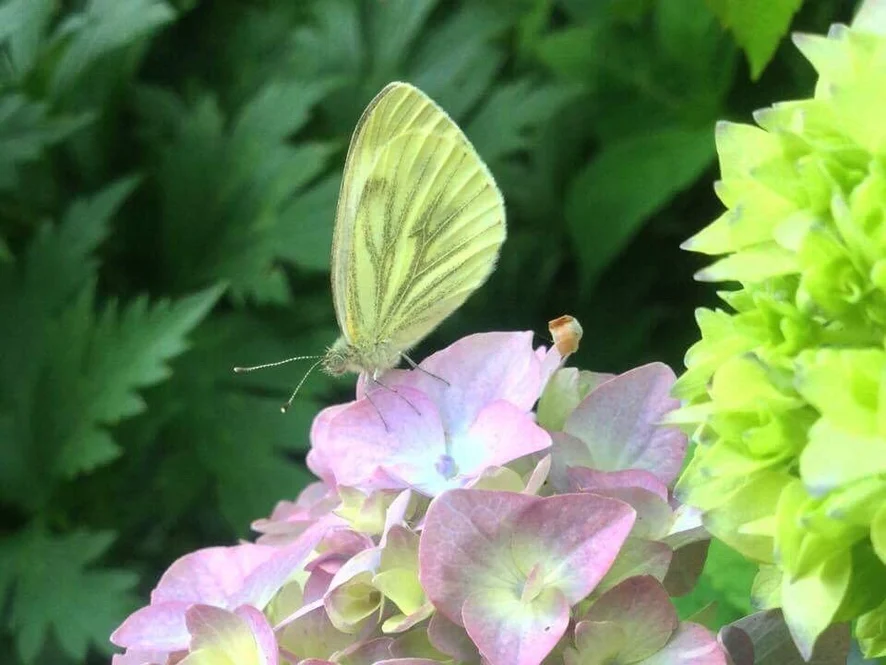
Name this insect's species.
Pieris napi
